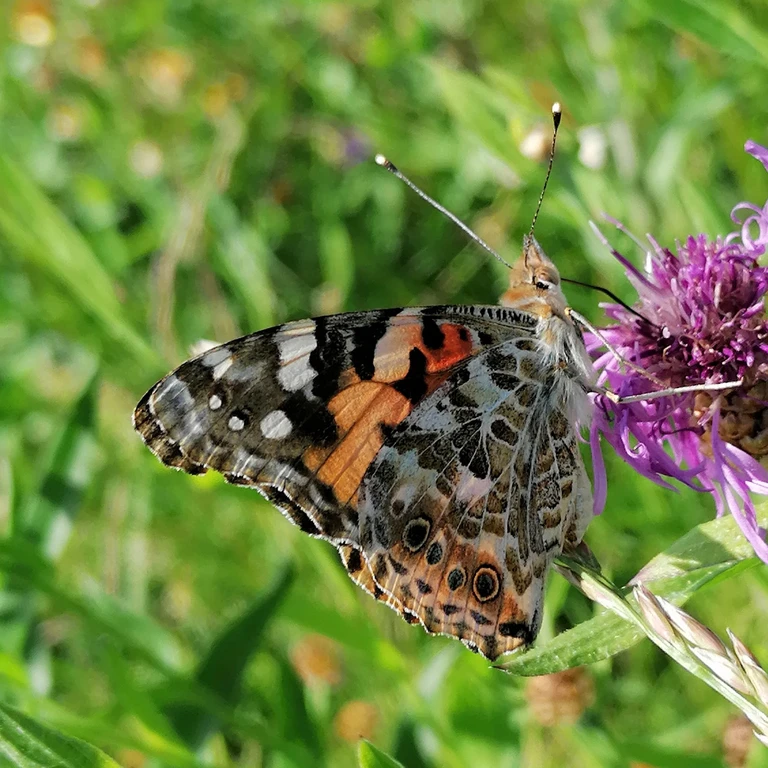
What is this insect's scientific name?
Vanessa cardui
